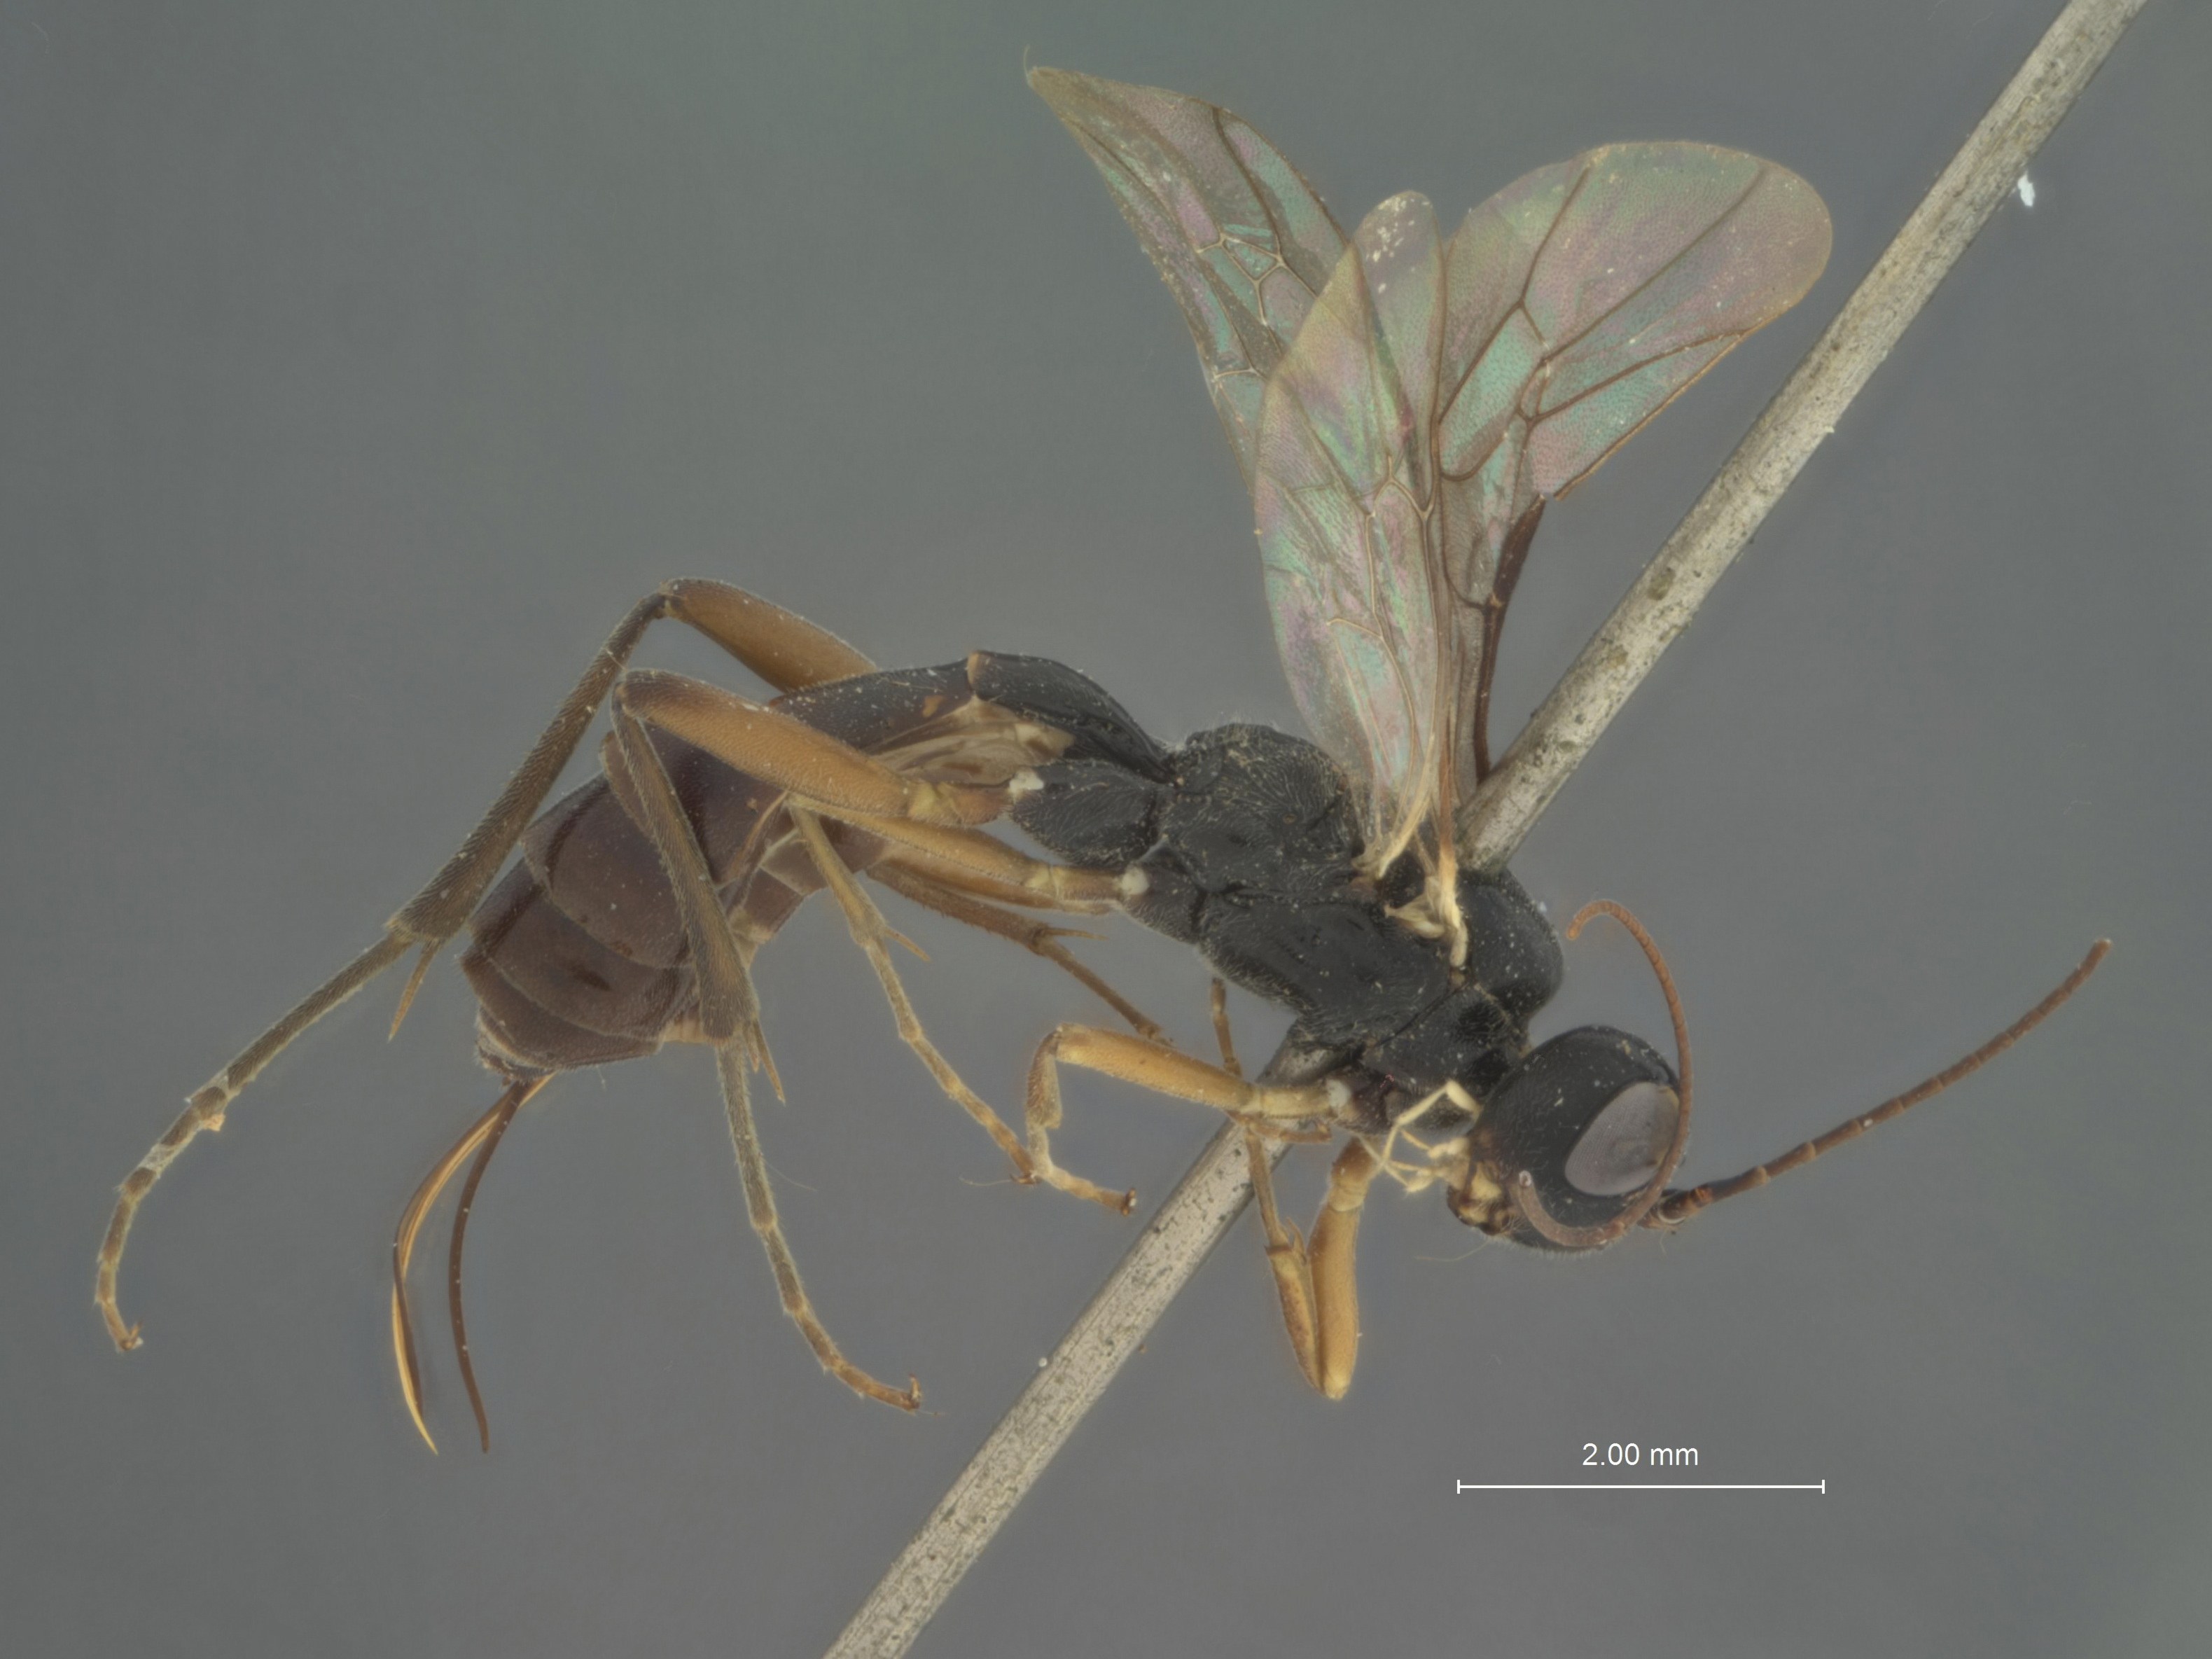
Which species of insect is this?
Cubocephalus atrocoxalis
